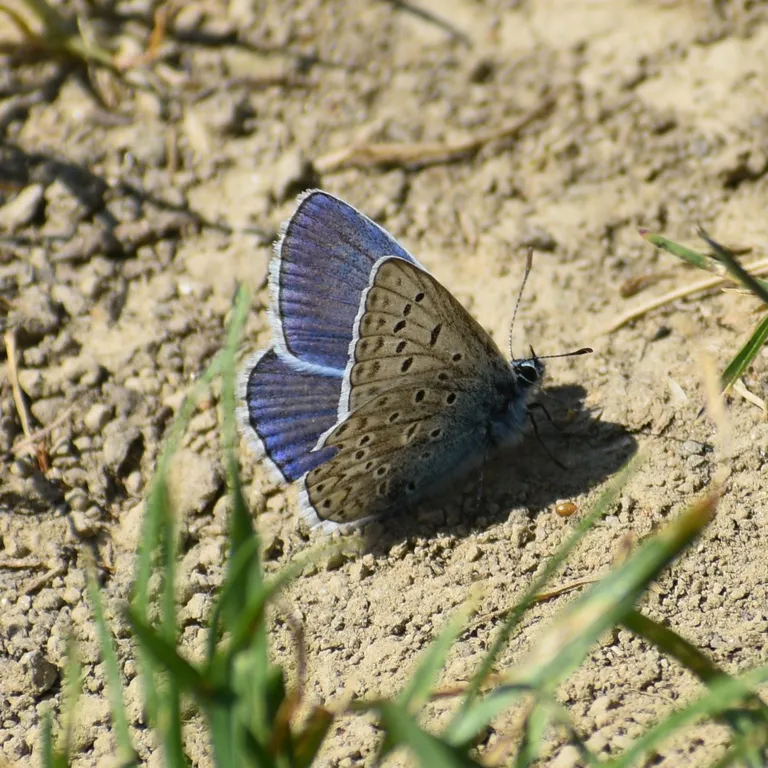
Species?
Polyommatus icarus
